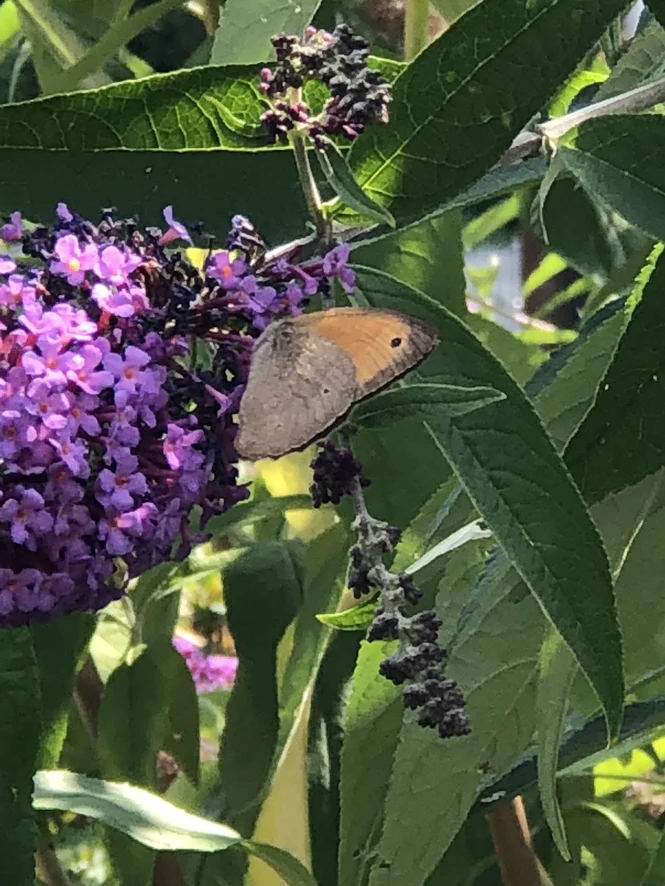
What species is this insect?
Maniola jurtina
